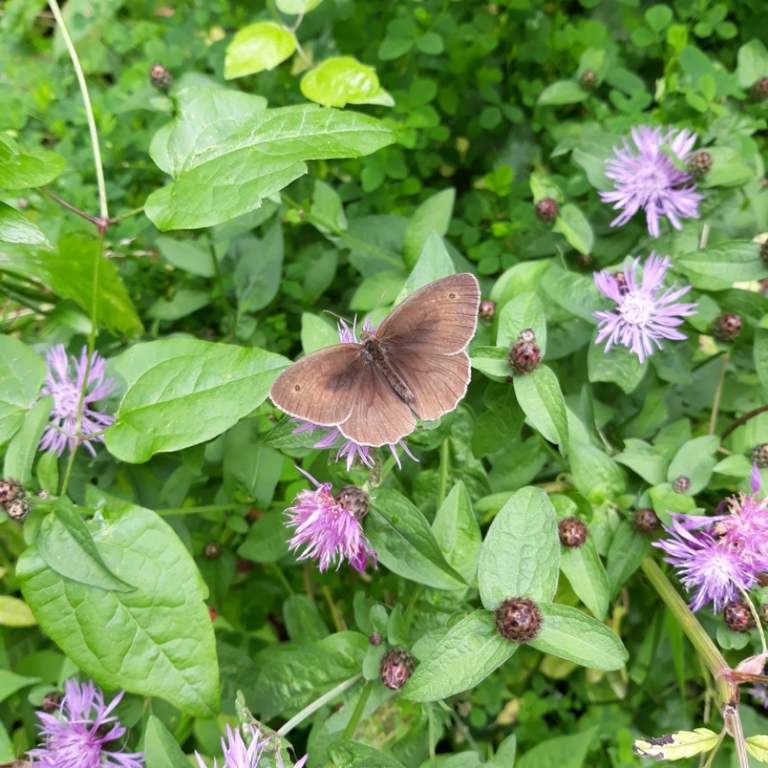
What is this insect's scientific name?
Maniola jurtina
